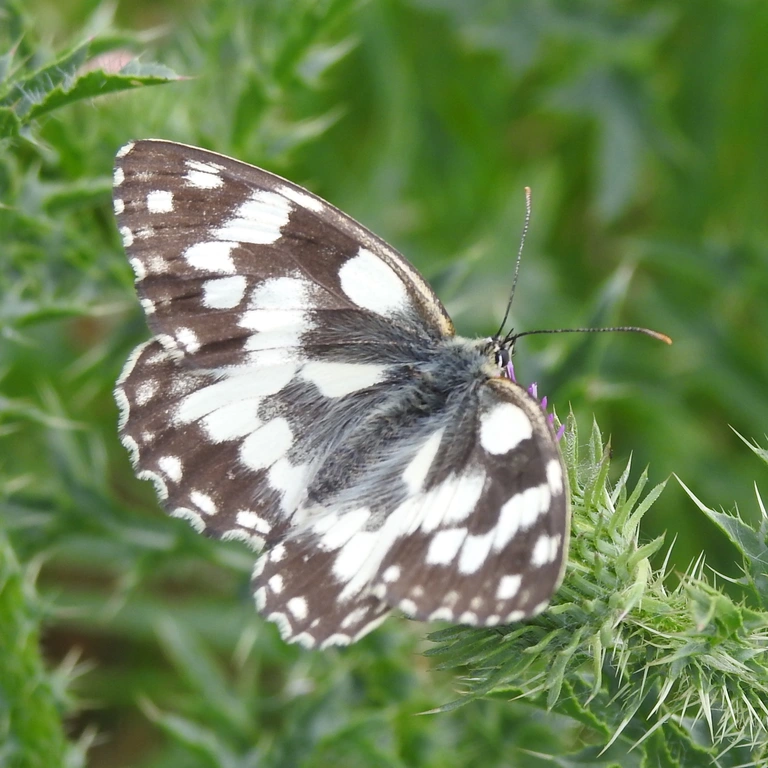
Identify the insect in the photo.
Melanargia galathea
